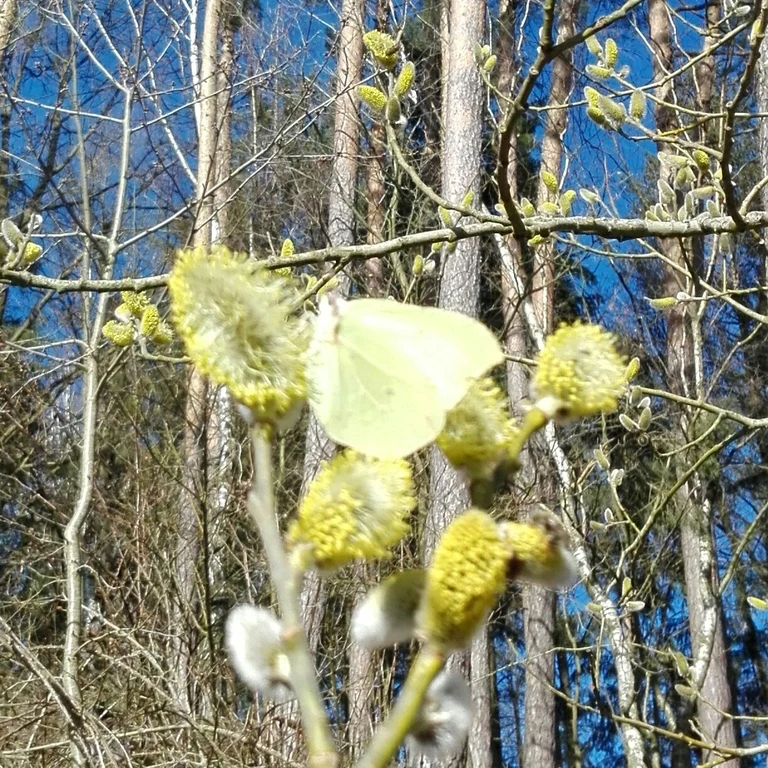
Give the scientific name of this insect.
Gonepteryx rhamni
